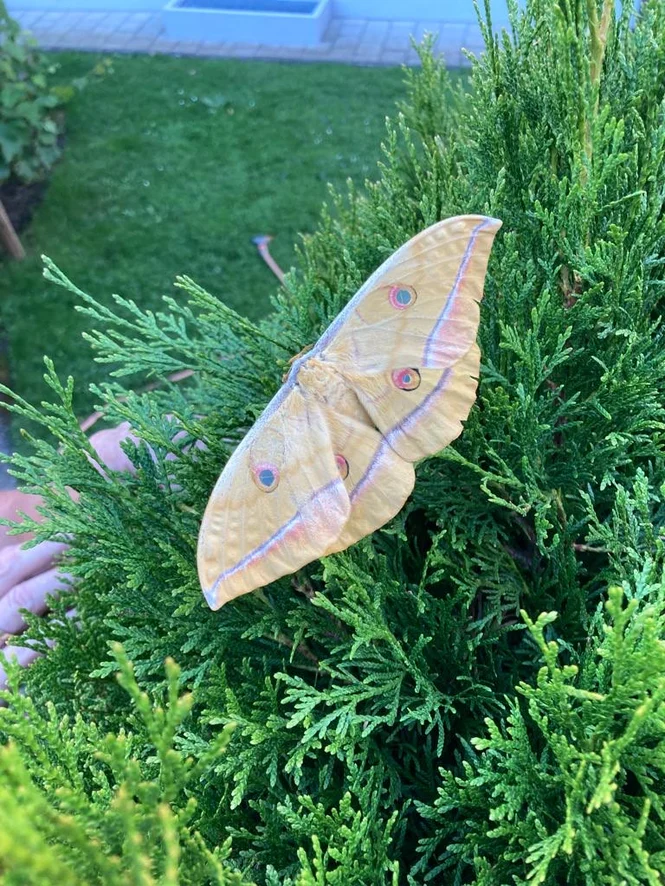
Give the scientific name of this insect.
Antheraea yamamai
